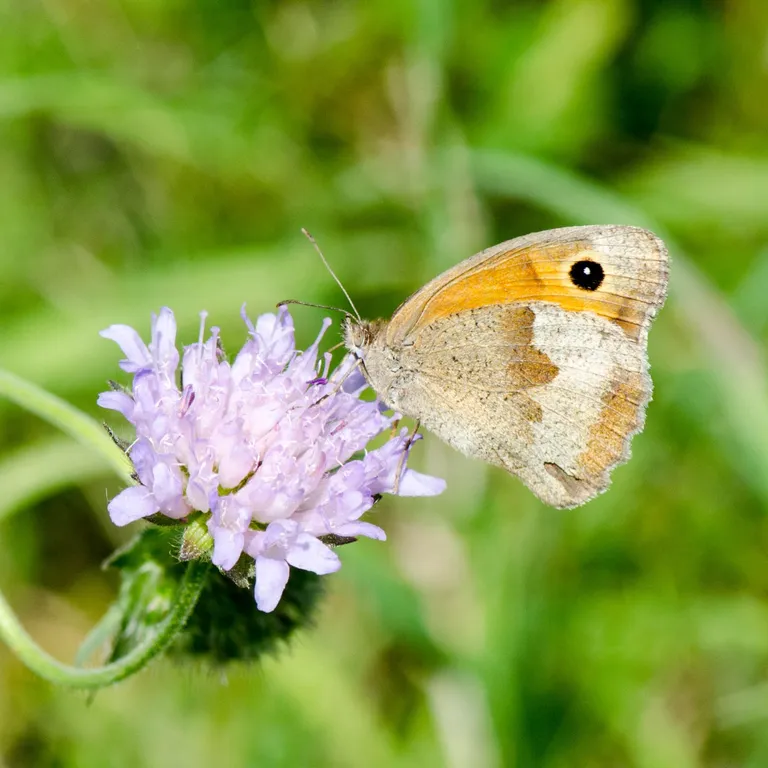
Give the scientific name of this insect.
Maniola jurtina
